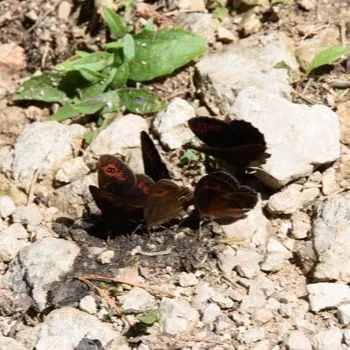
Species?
Erebia aethiops
